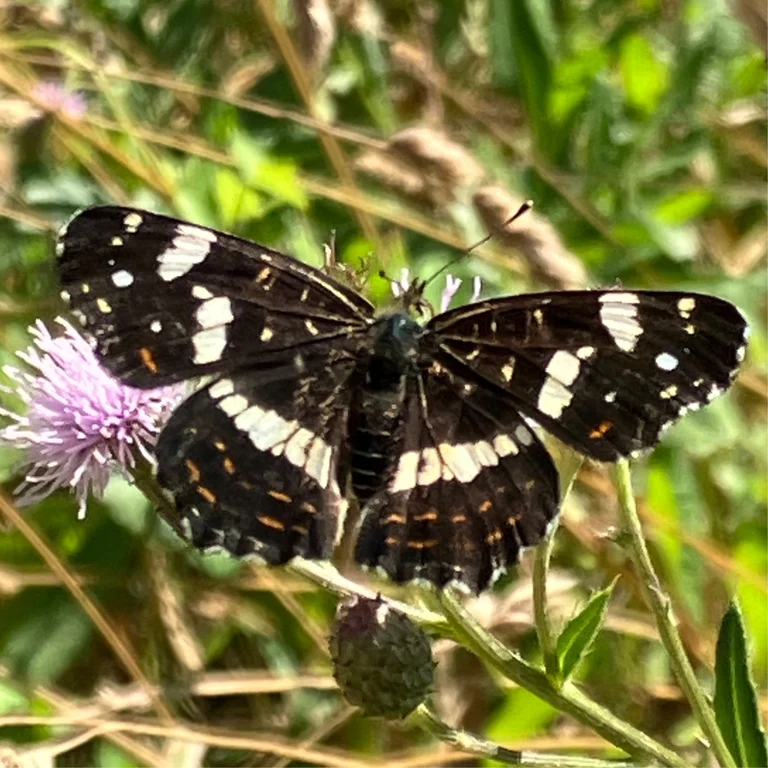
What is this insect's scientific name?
Araschnia levana
